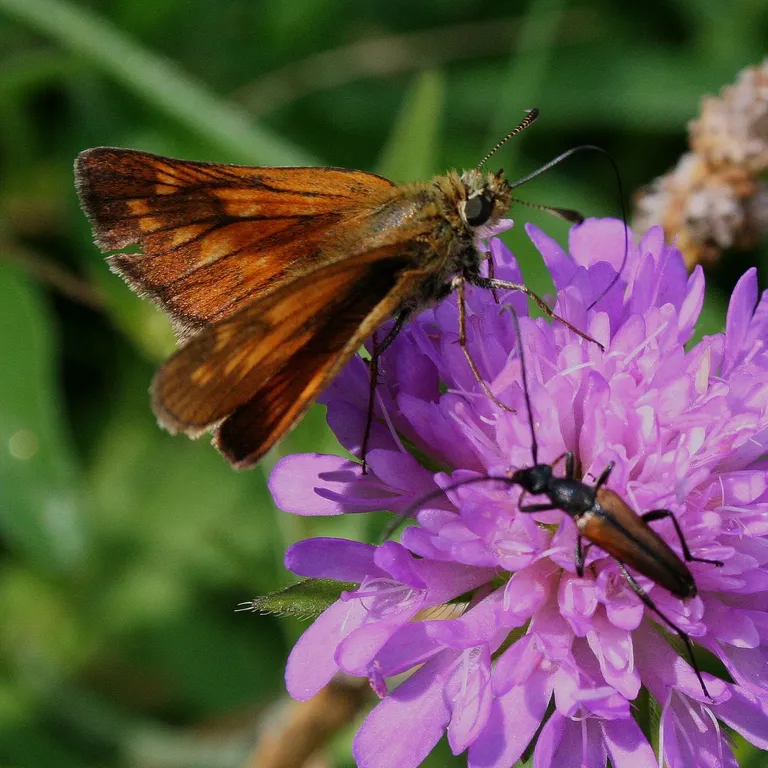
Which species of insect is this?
Ochlodes sylvanus (also Ochlodes venata)
